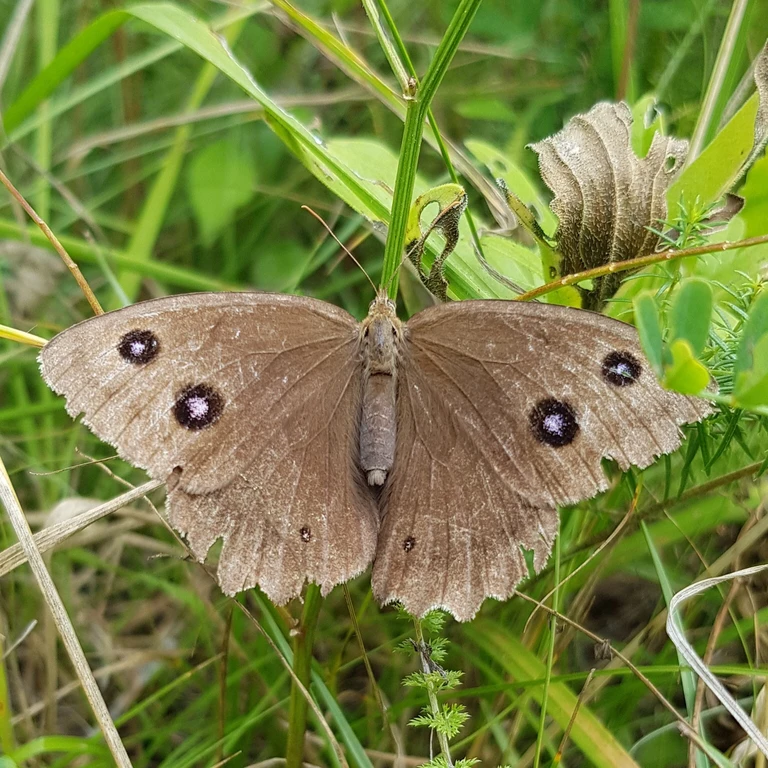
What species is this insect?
Minois dryas
